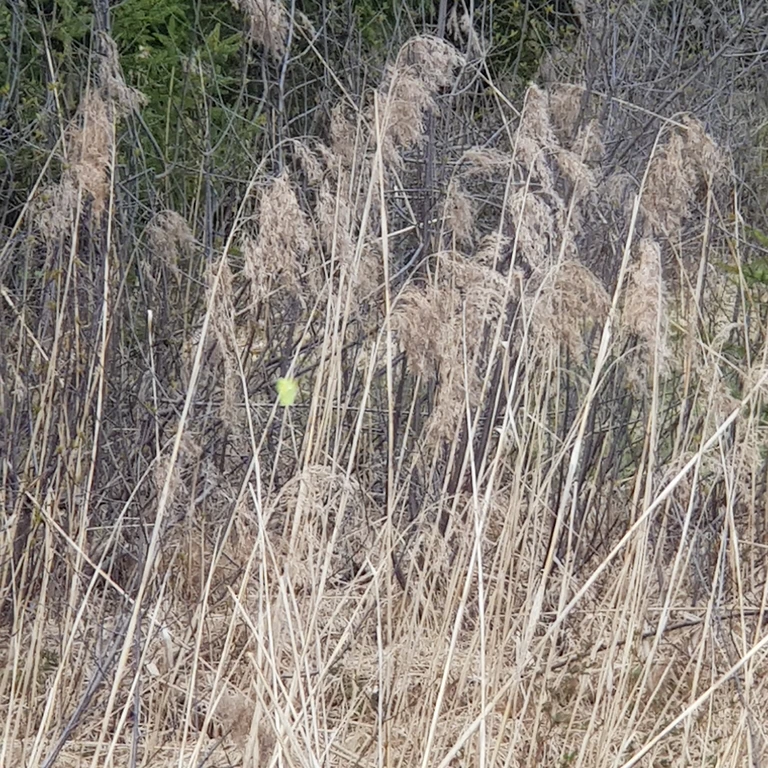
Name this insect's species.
Gonepteryx rhamni
